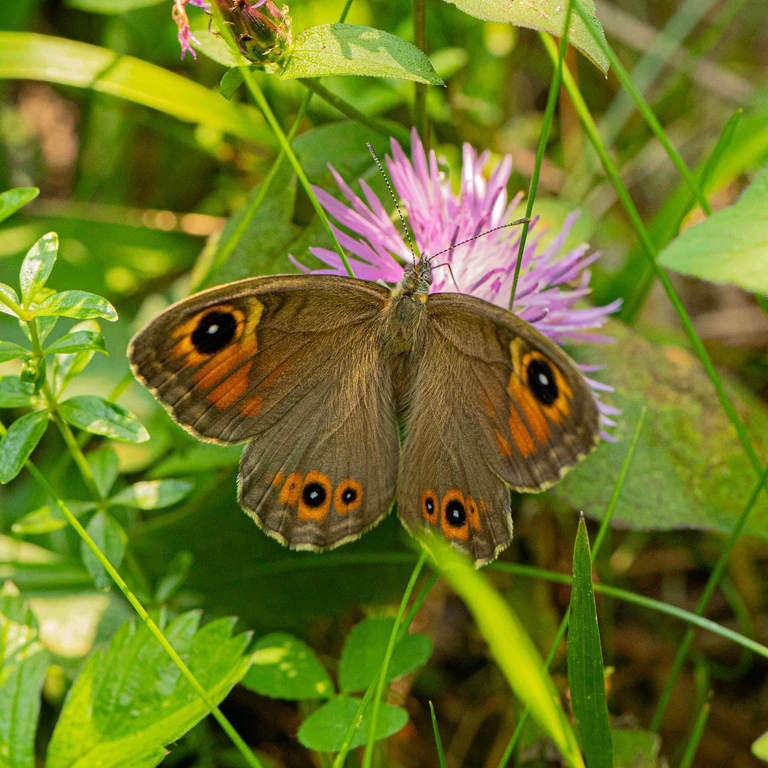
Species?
Lasiommata maera (also Pararge maera)
